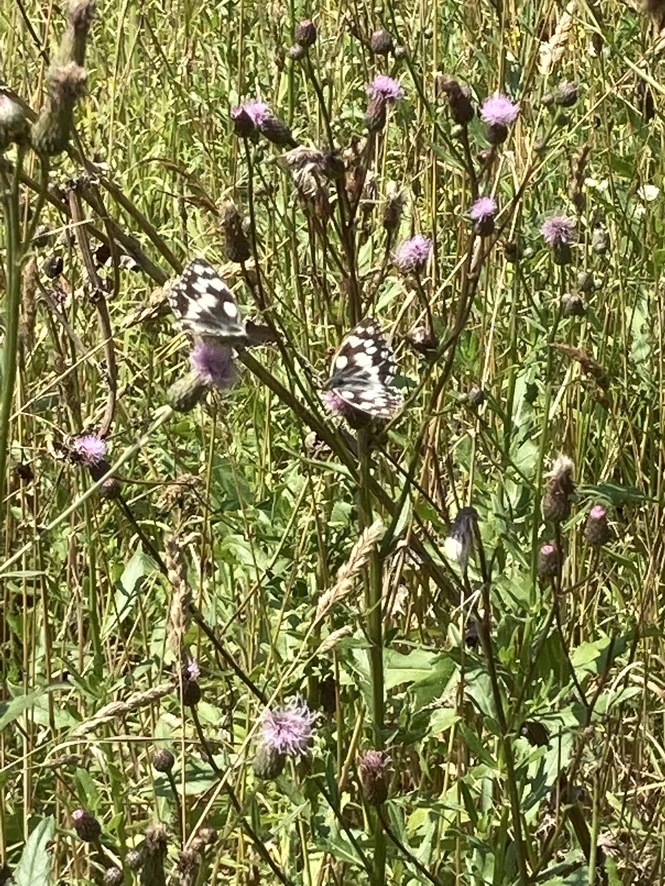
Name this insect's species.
Melanargia galathea
